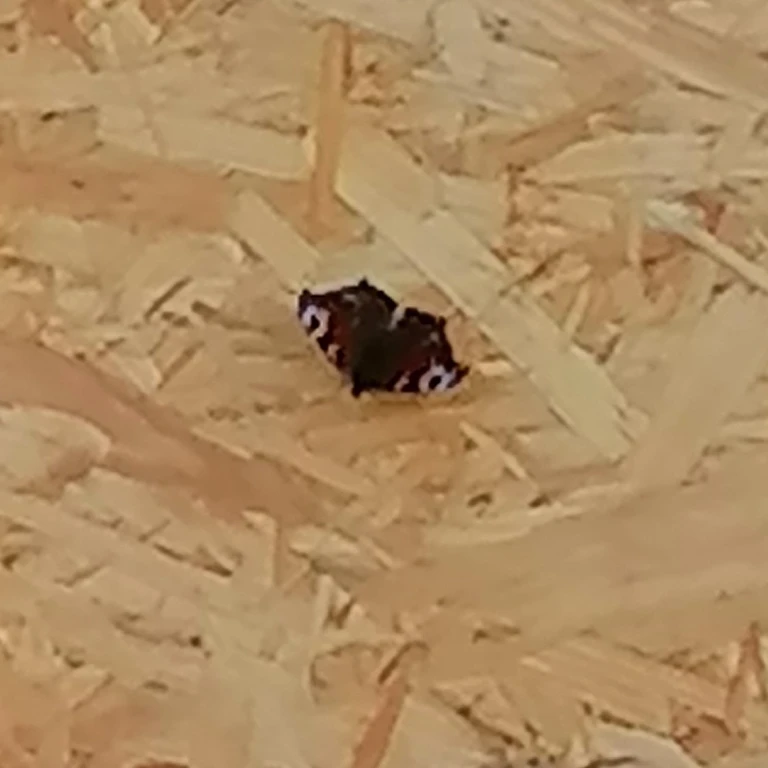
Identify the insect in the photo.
Aglais io
